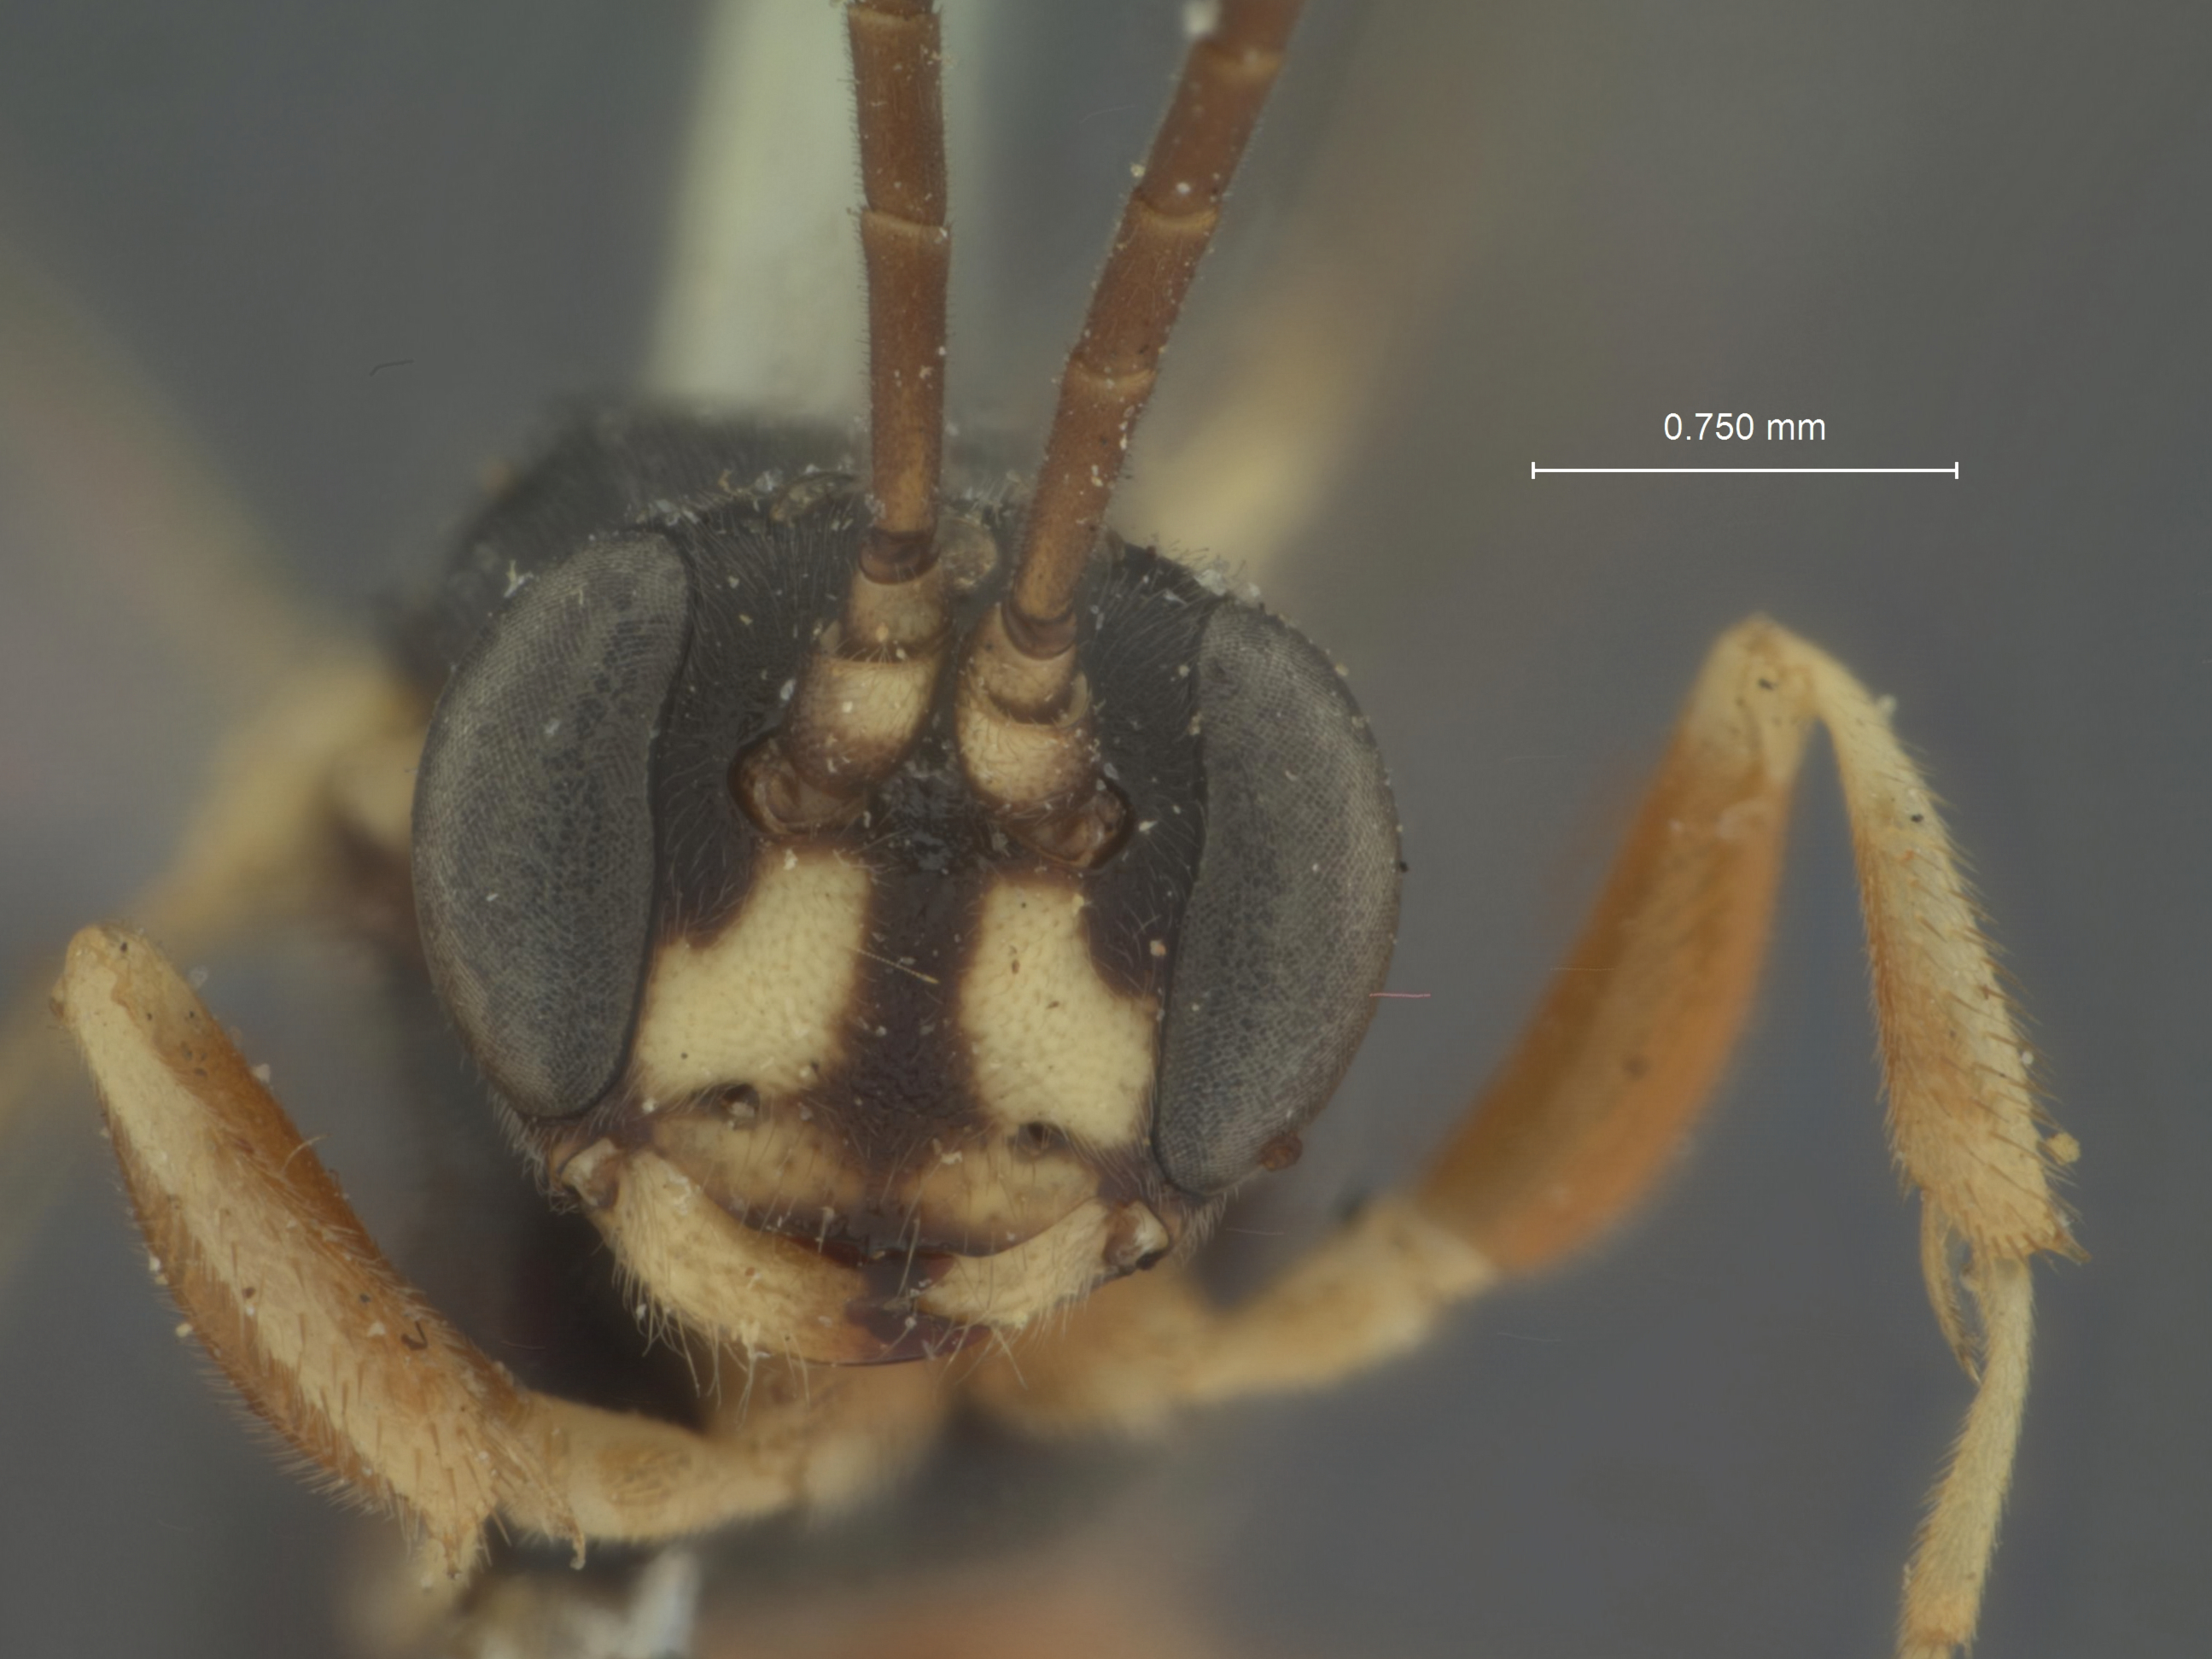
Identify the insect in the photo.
Grypocentrus bimaculatus
